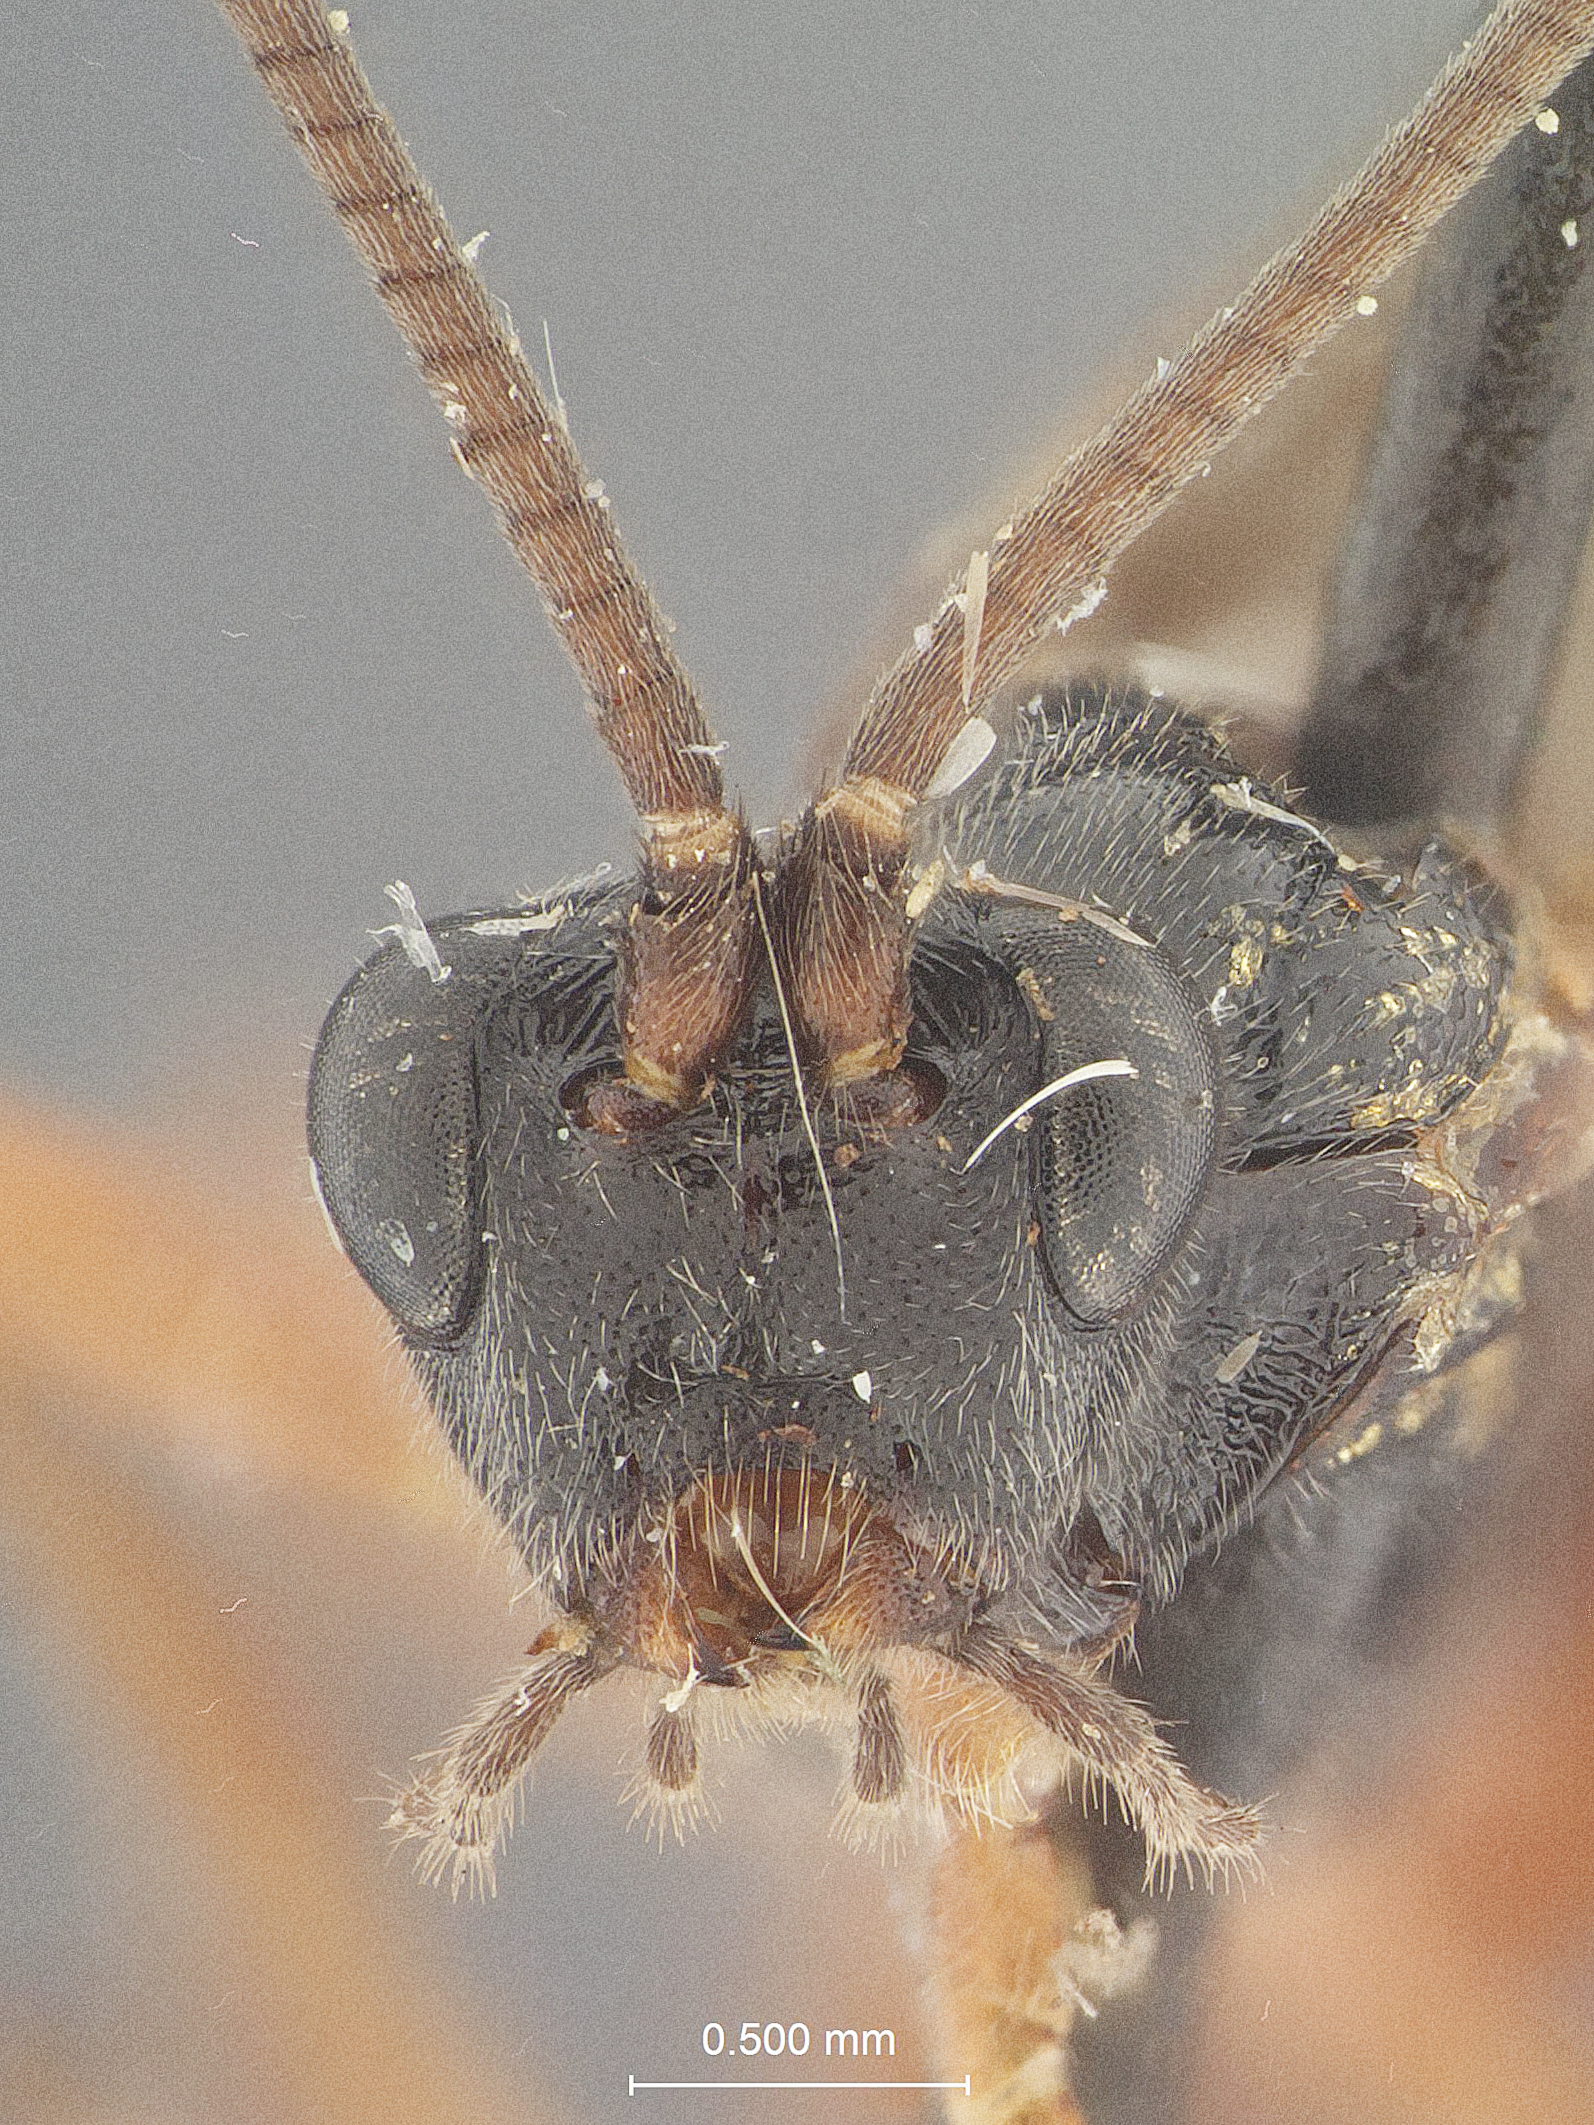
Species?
Petalodes ufei
